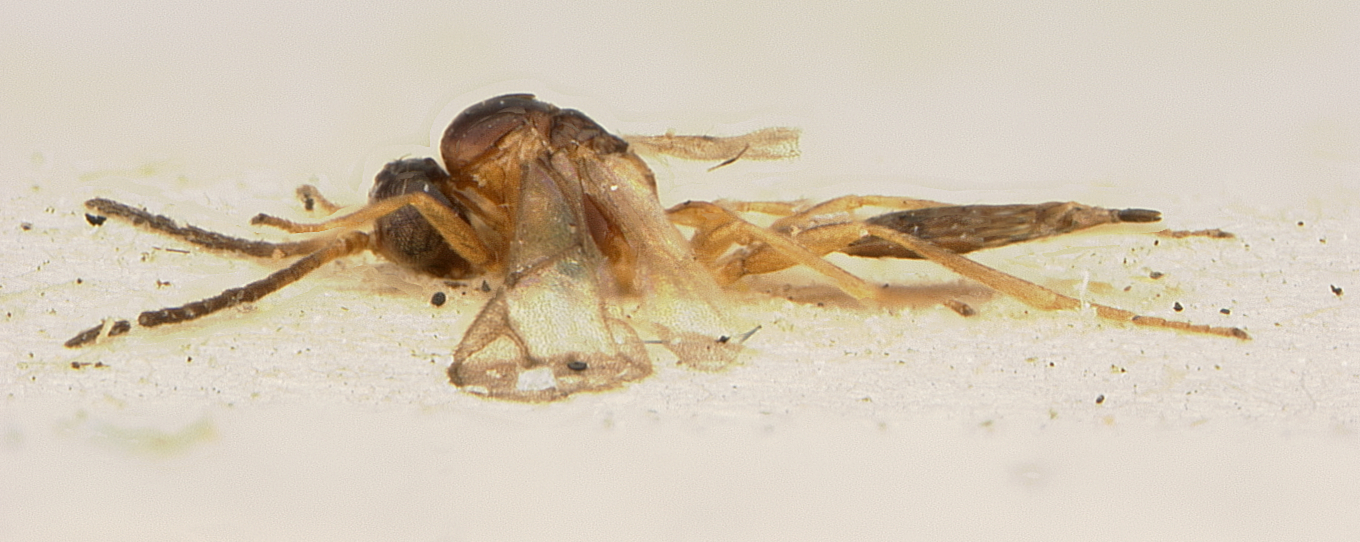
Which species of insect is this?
Lysiphlebus japonicus
